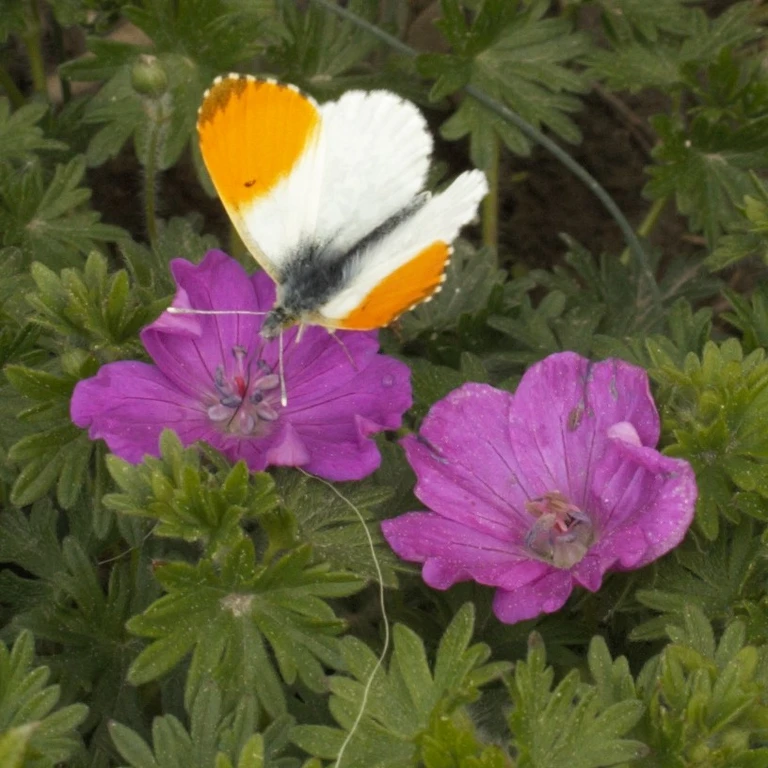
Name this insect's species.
Anthocharis cardamines
